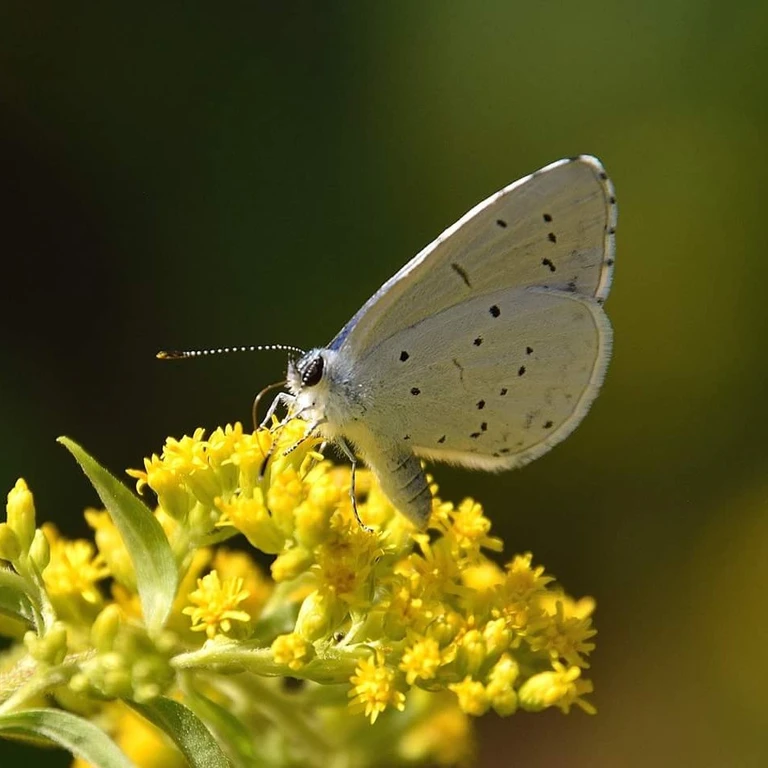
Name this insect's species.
Celastrina argiolus
